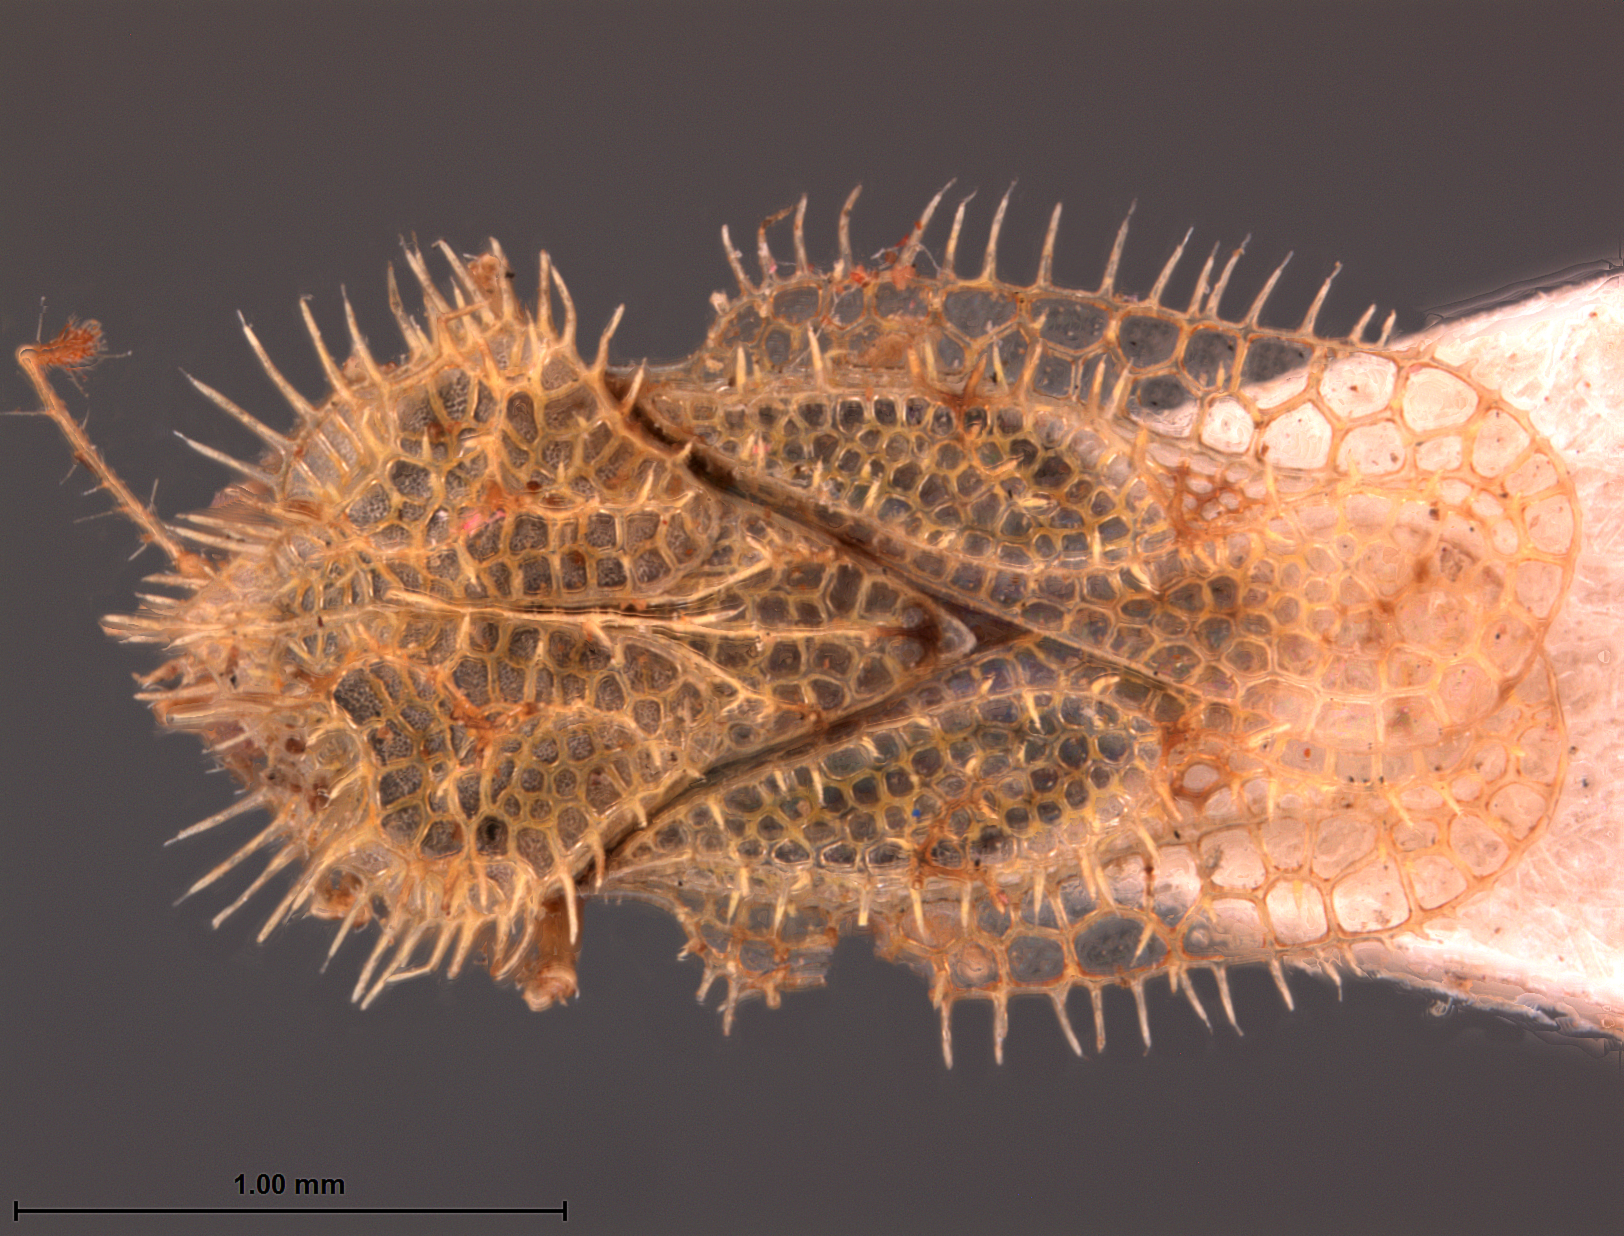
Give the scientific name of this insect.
Urentius aegyptiacus
